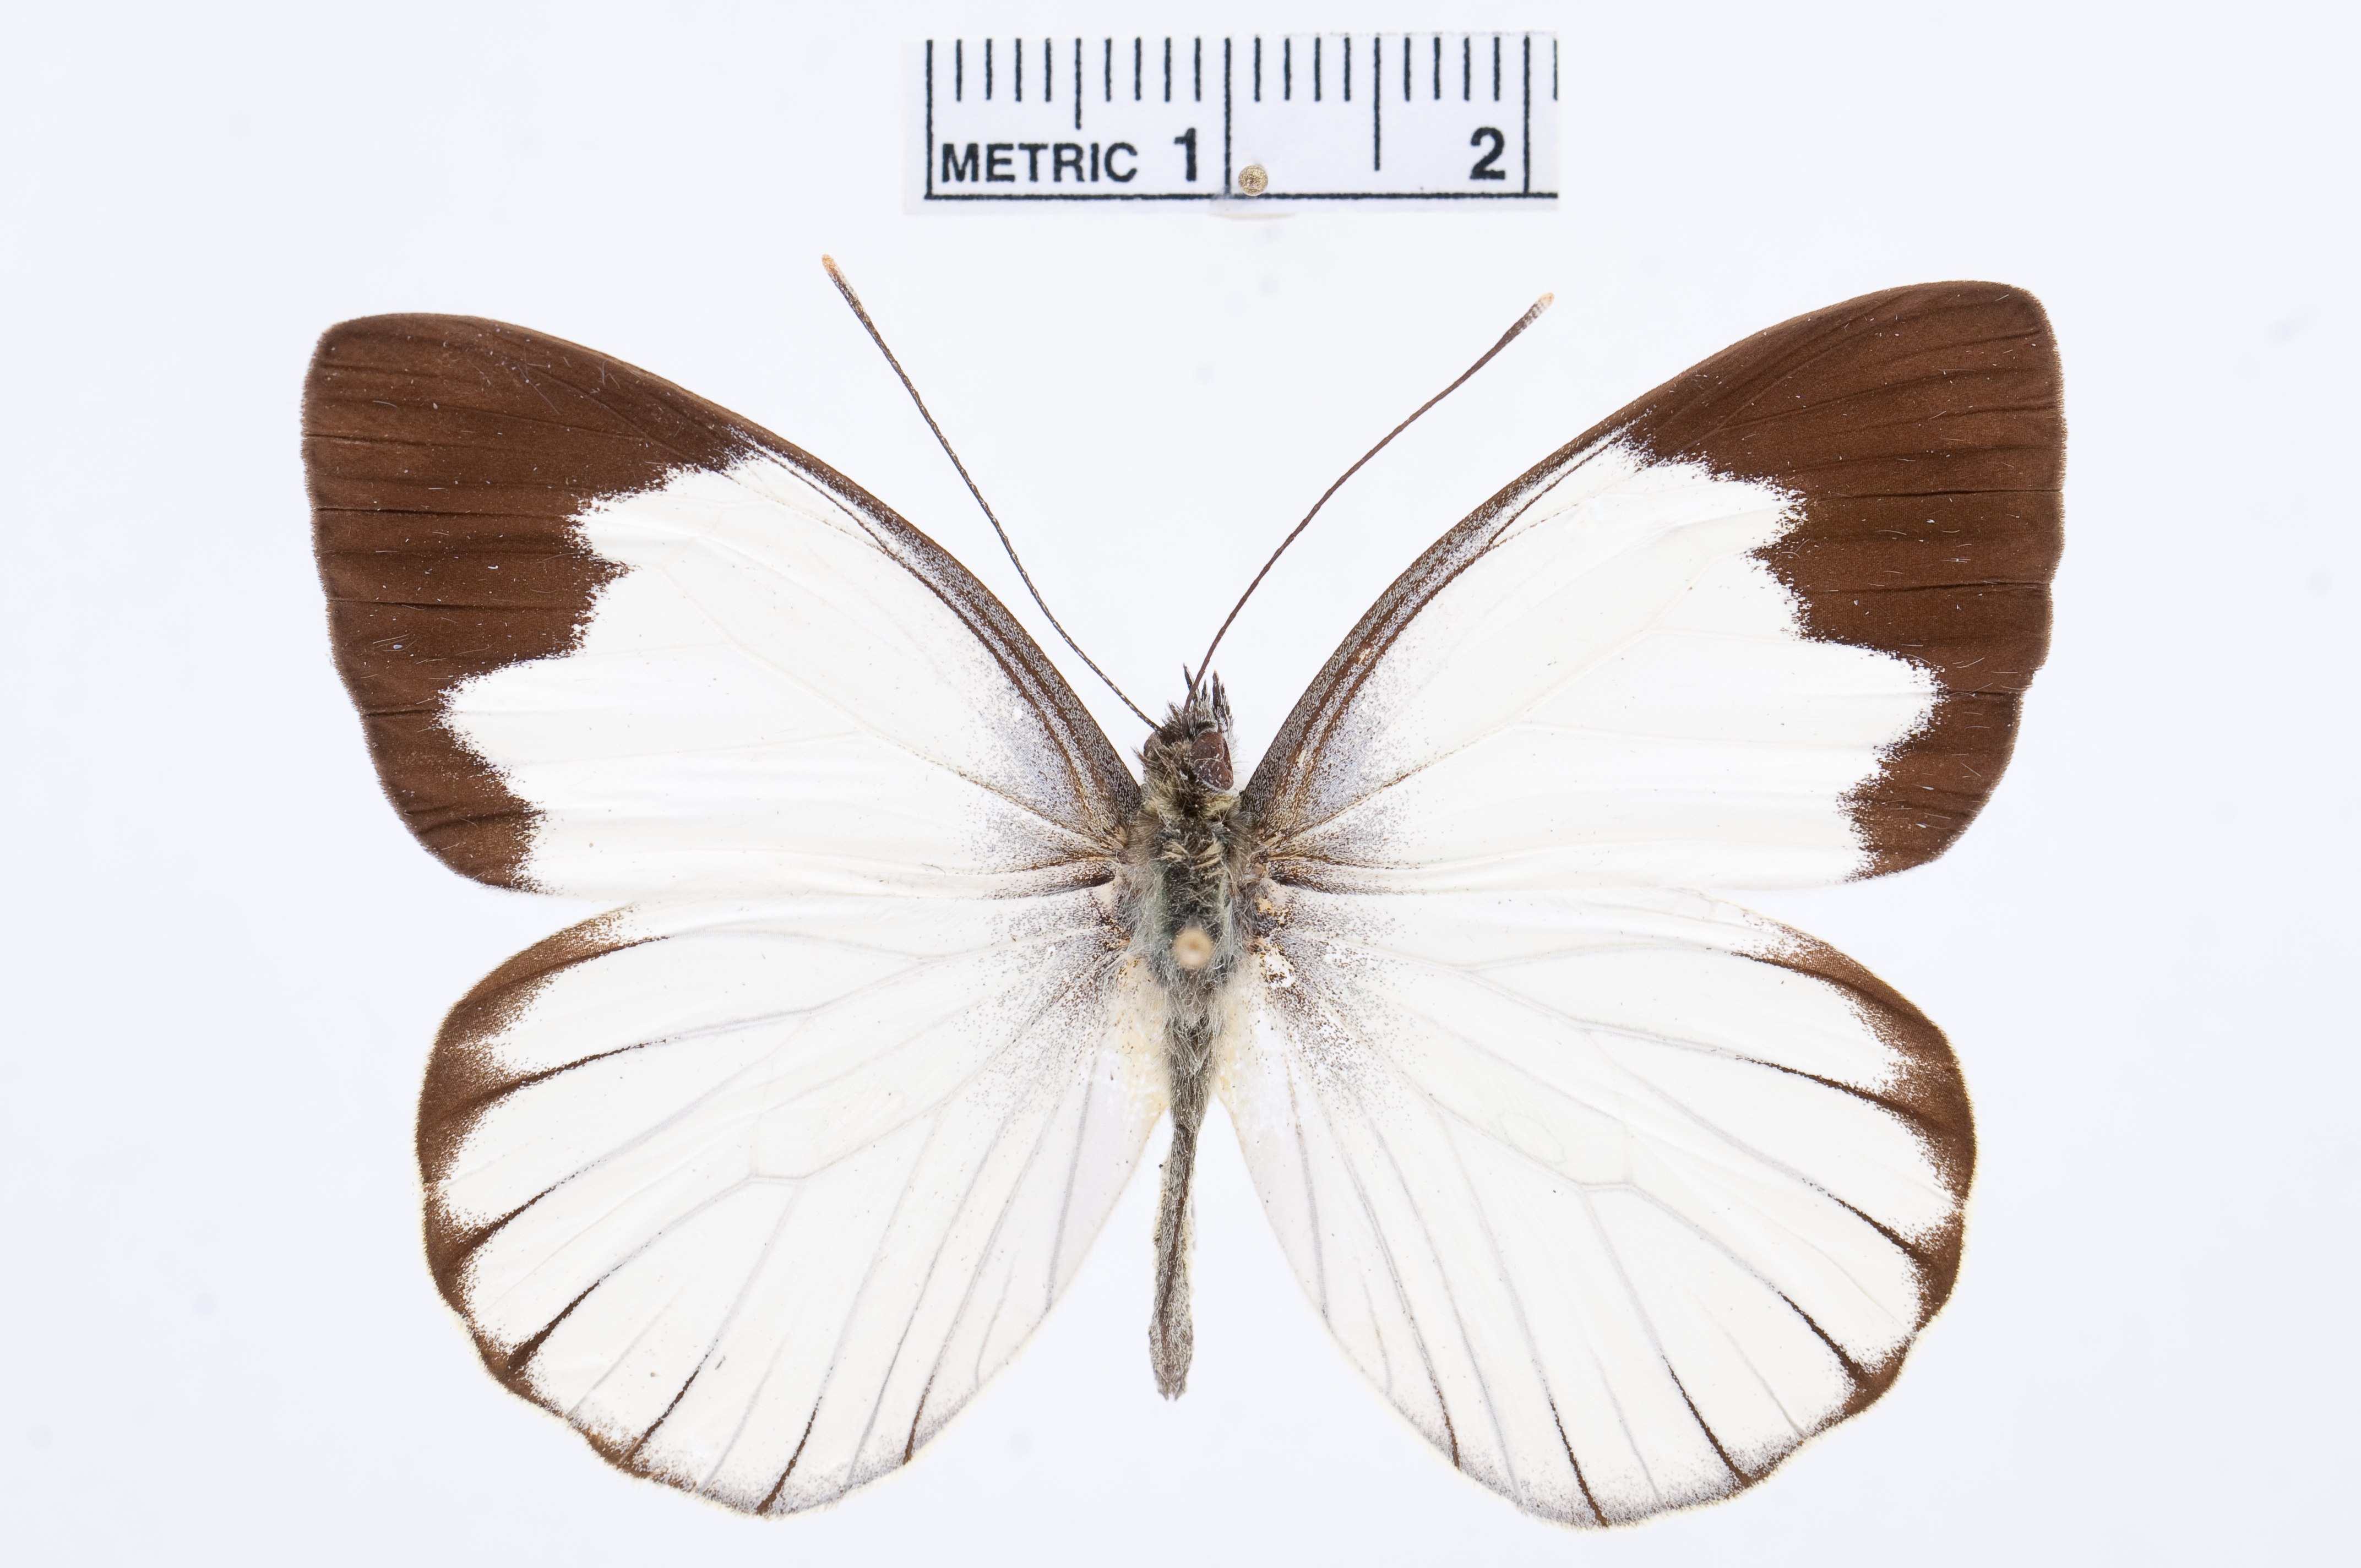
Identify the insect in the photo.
Leptophobia forsteri
